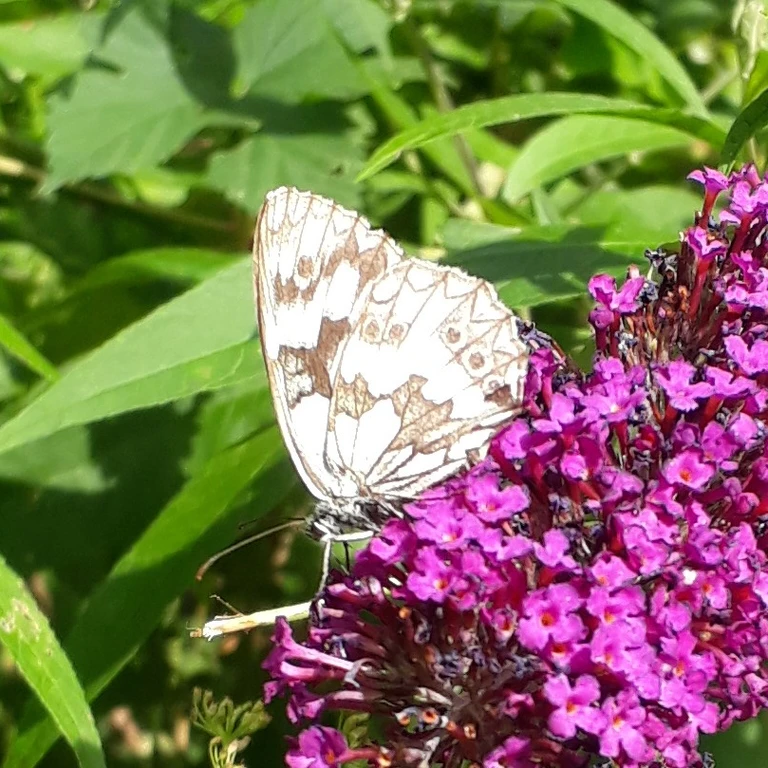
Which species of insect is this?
Melanargia galathea
